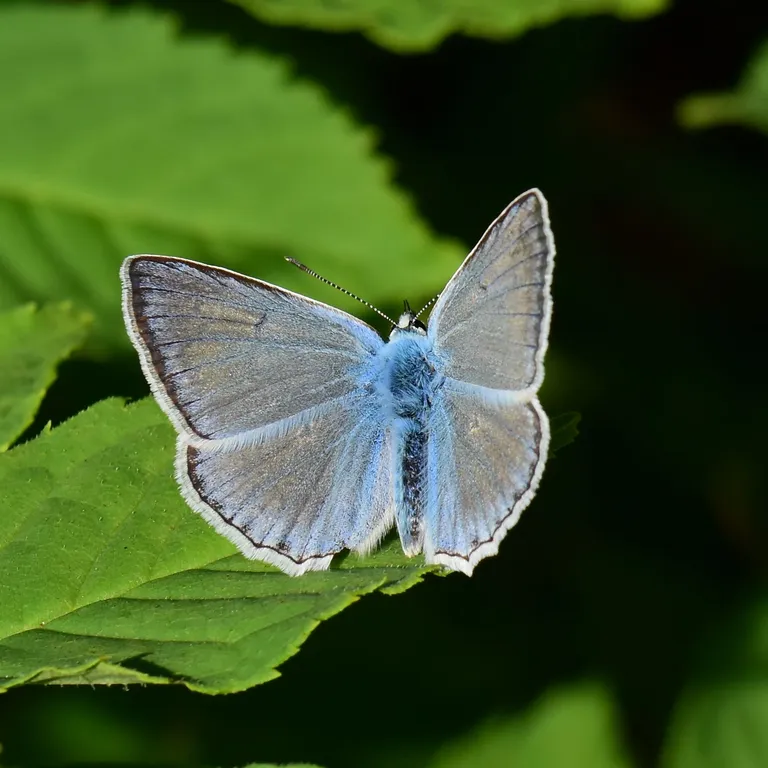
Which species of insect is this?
Polyommatus daphnis
